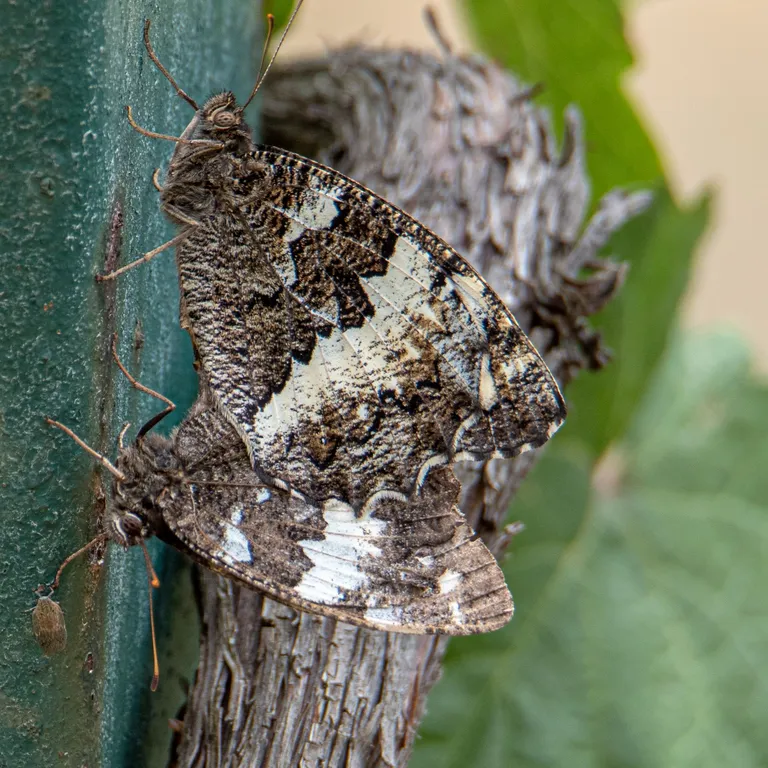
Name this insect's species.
Brintesia circe
